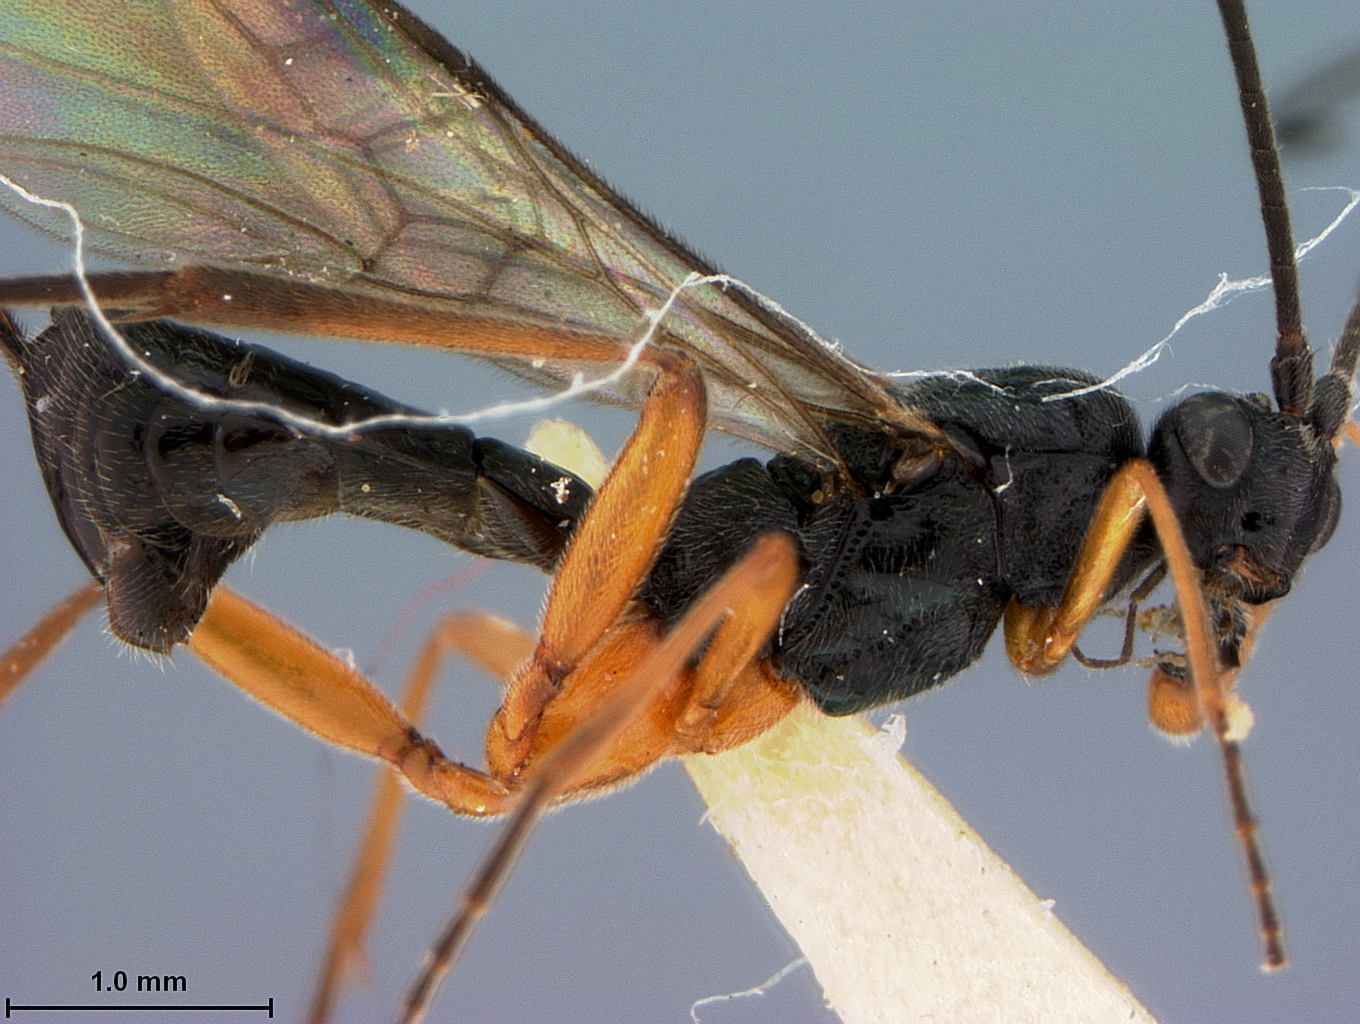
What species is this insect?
Orgilus alacer
